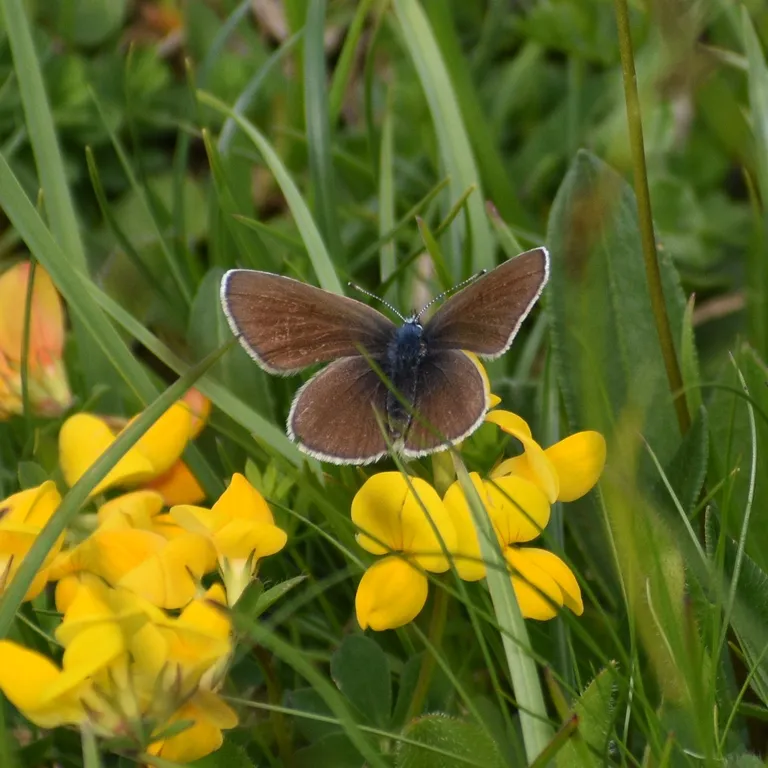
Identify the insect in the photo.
Cyaniris semiargus
